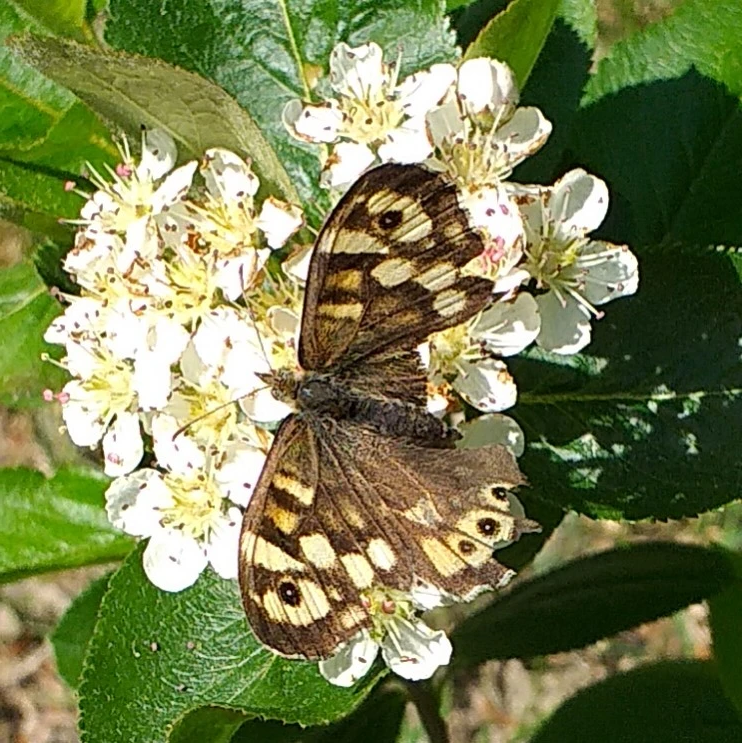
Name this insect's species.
Pararge aegeria
